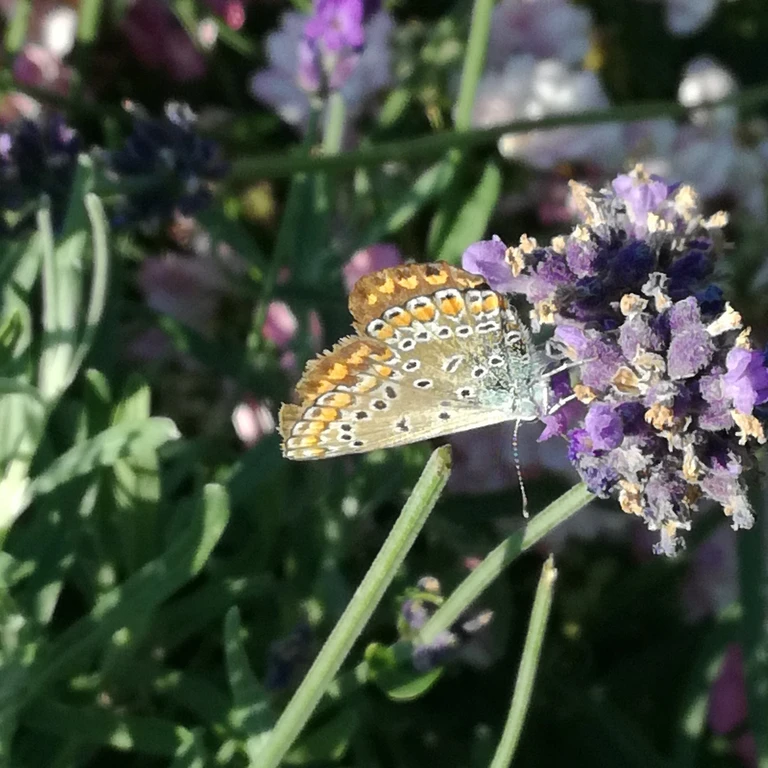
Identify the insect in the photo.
Polyommatus icarus
